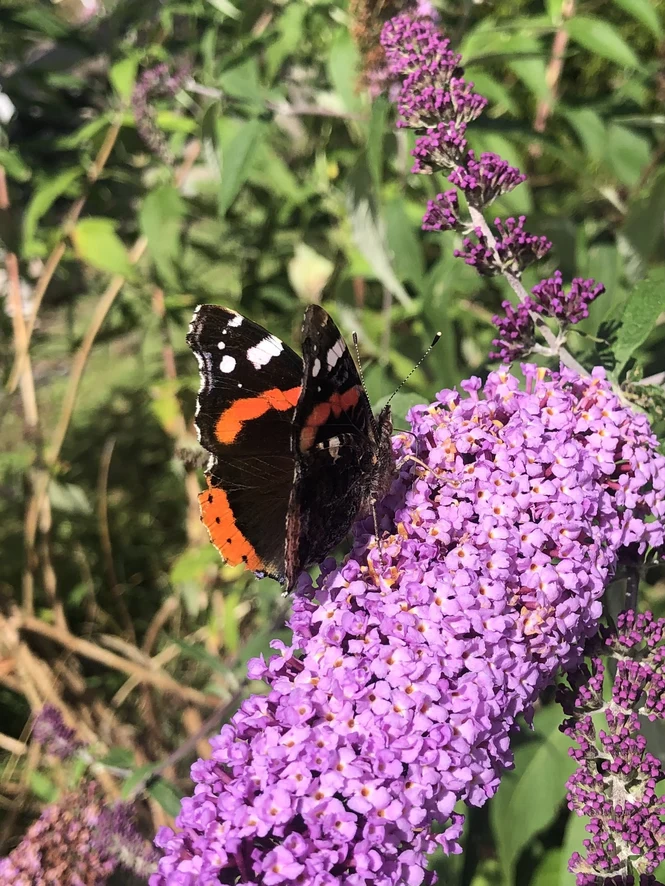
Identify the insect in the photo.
Vanessa atalanta
